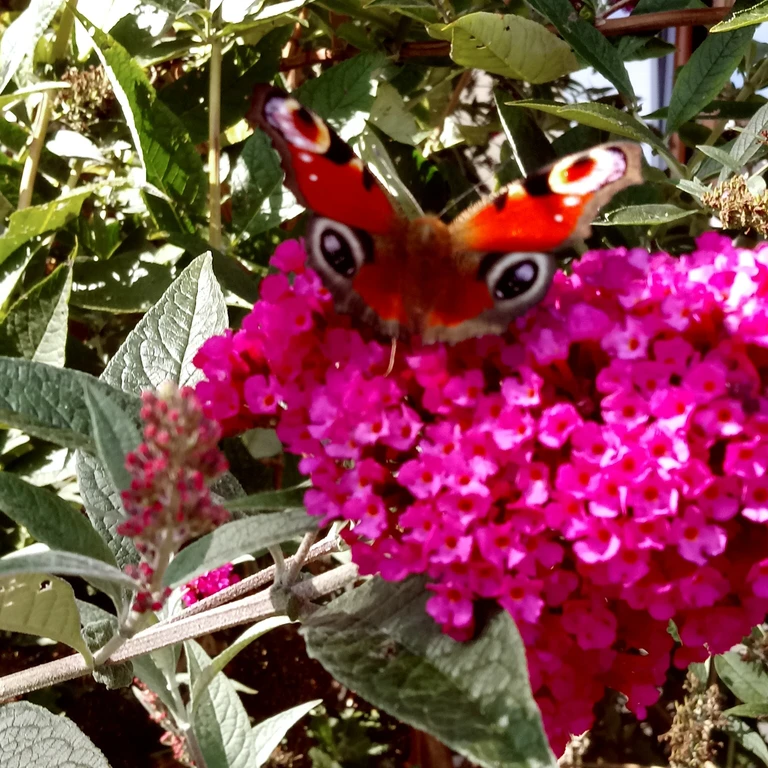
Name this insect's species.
Aglais io
